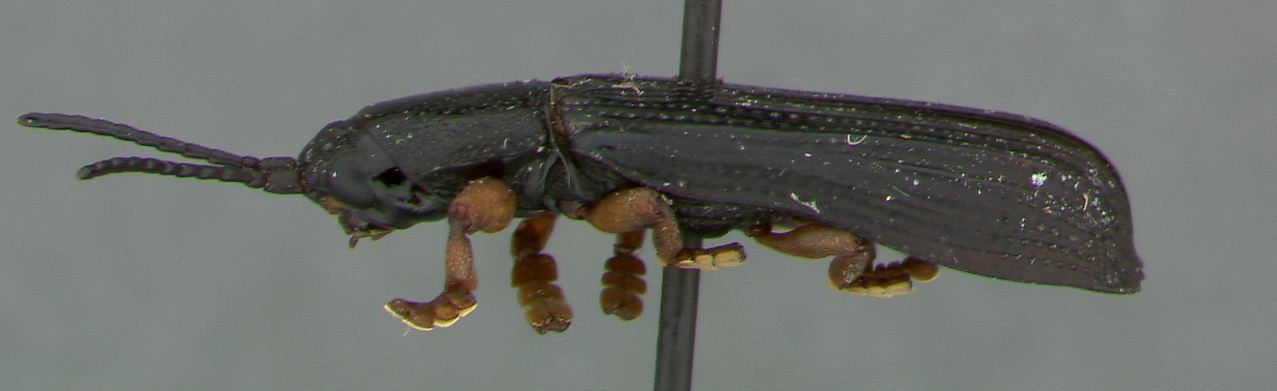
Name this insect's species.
Oxycephala pandani
